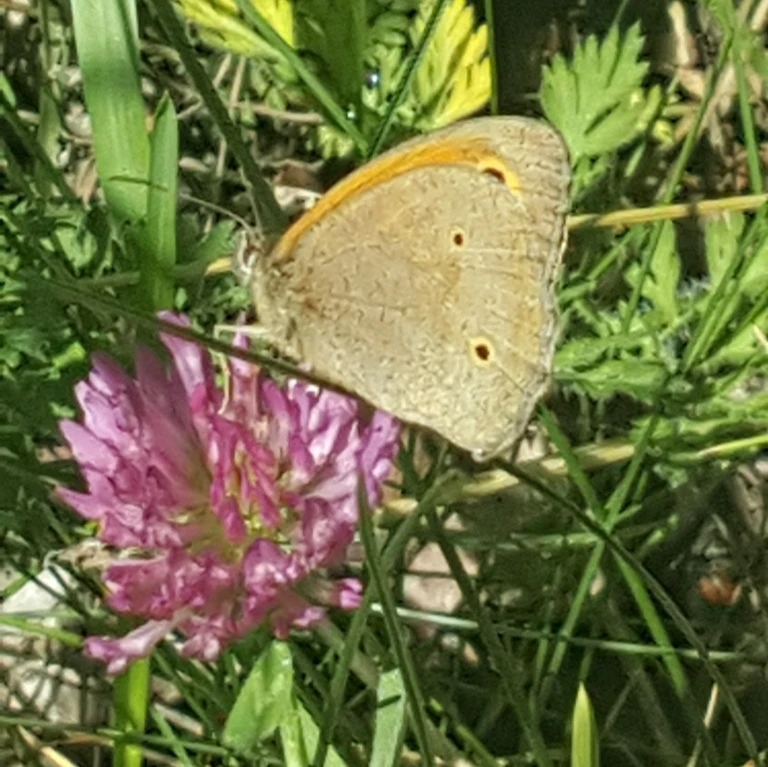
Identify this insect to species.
Maniola jurtina
